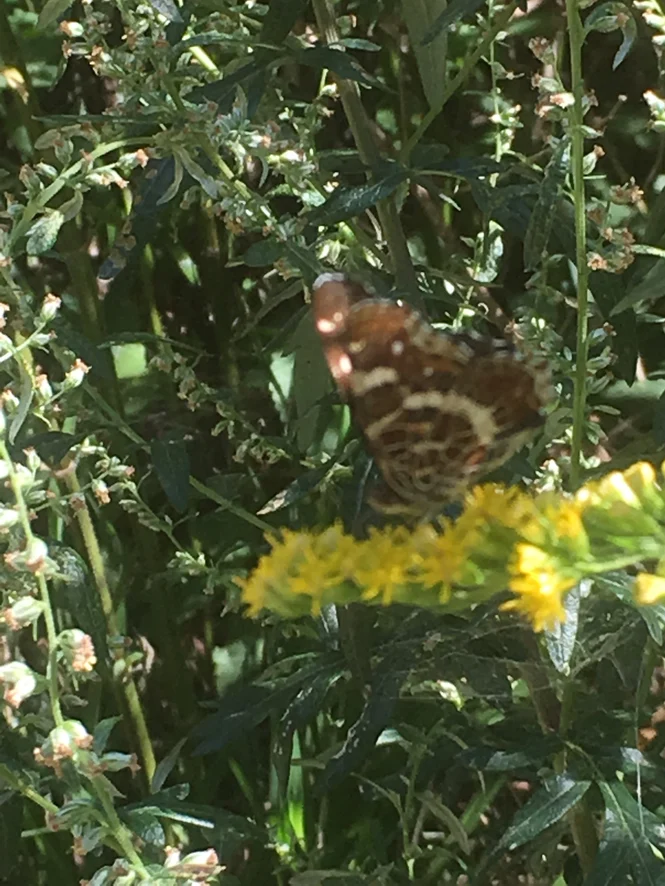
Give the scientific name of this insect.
Araschnia levana
